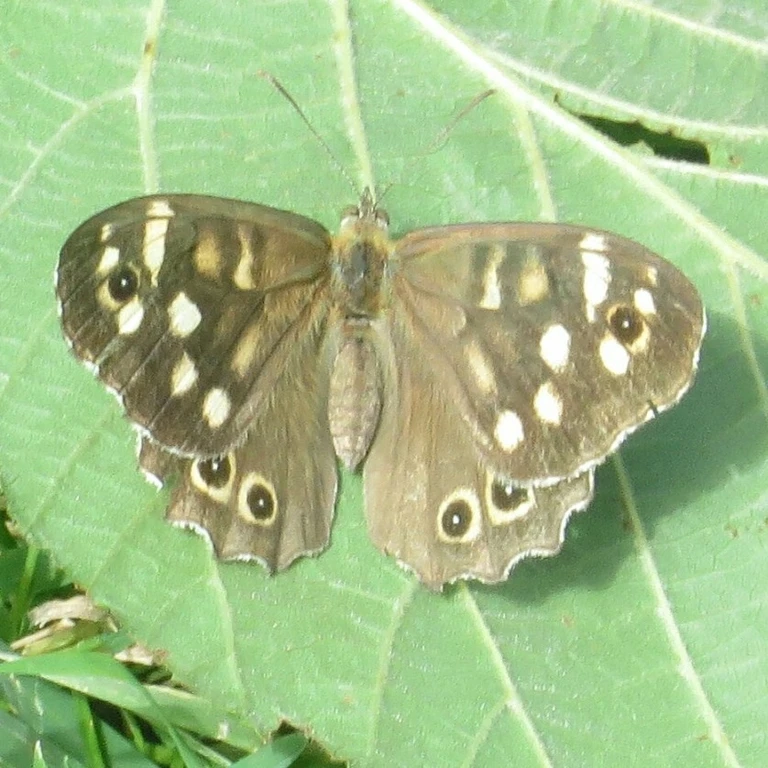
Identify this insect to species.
Pararge aegeria
